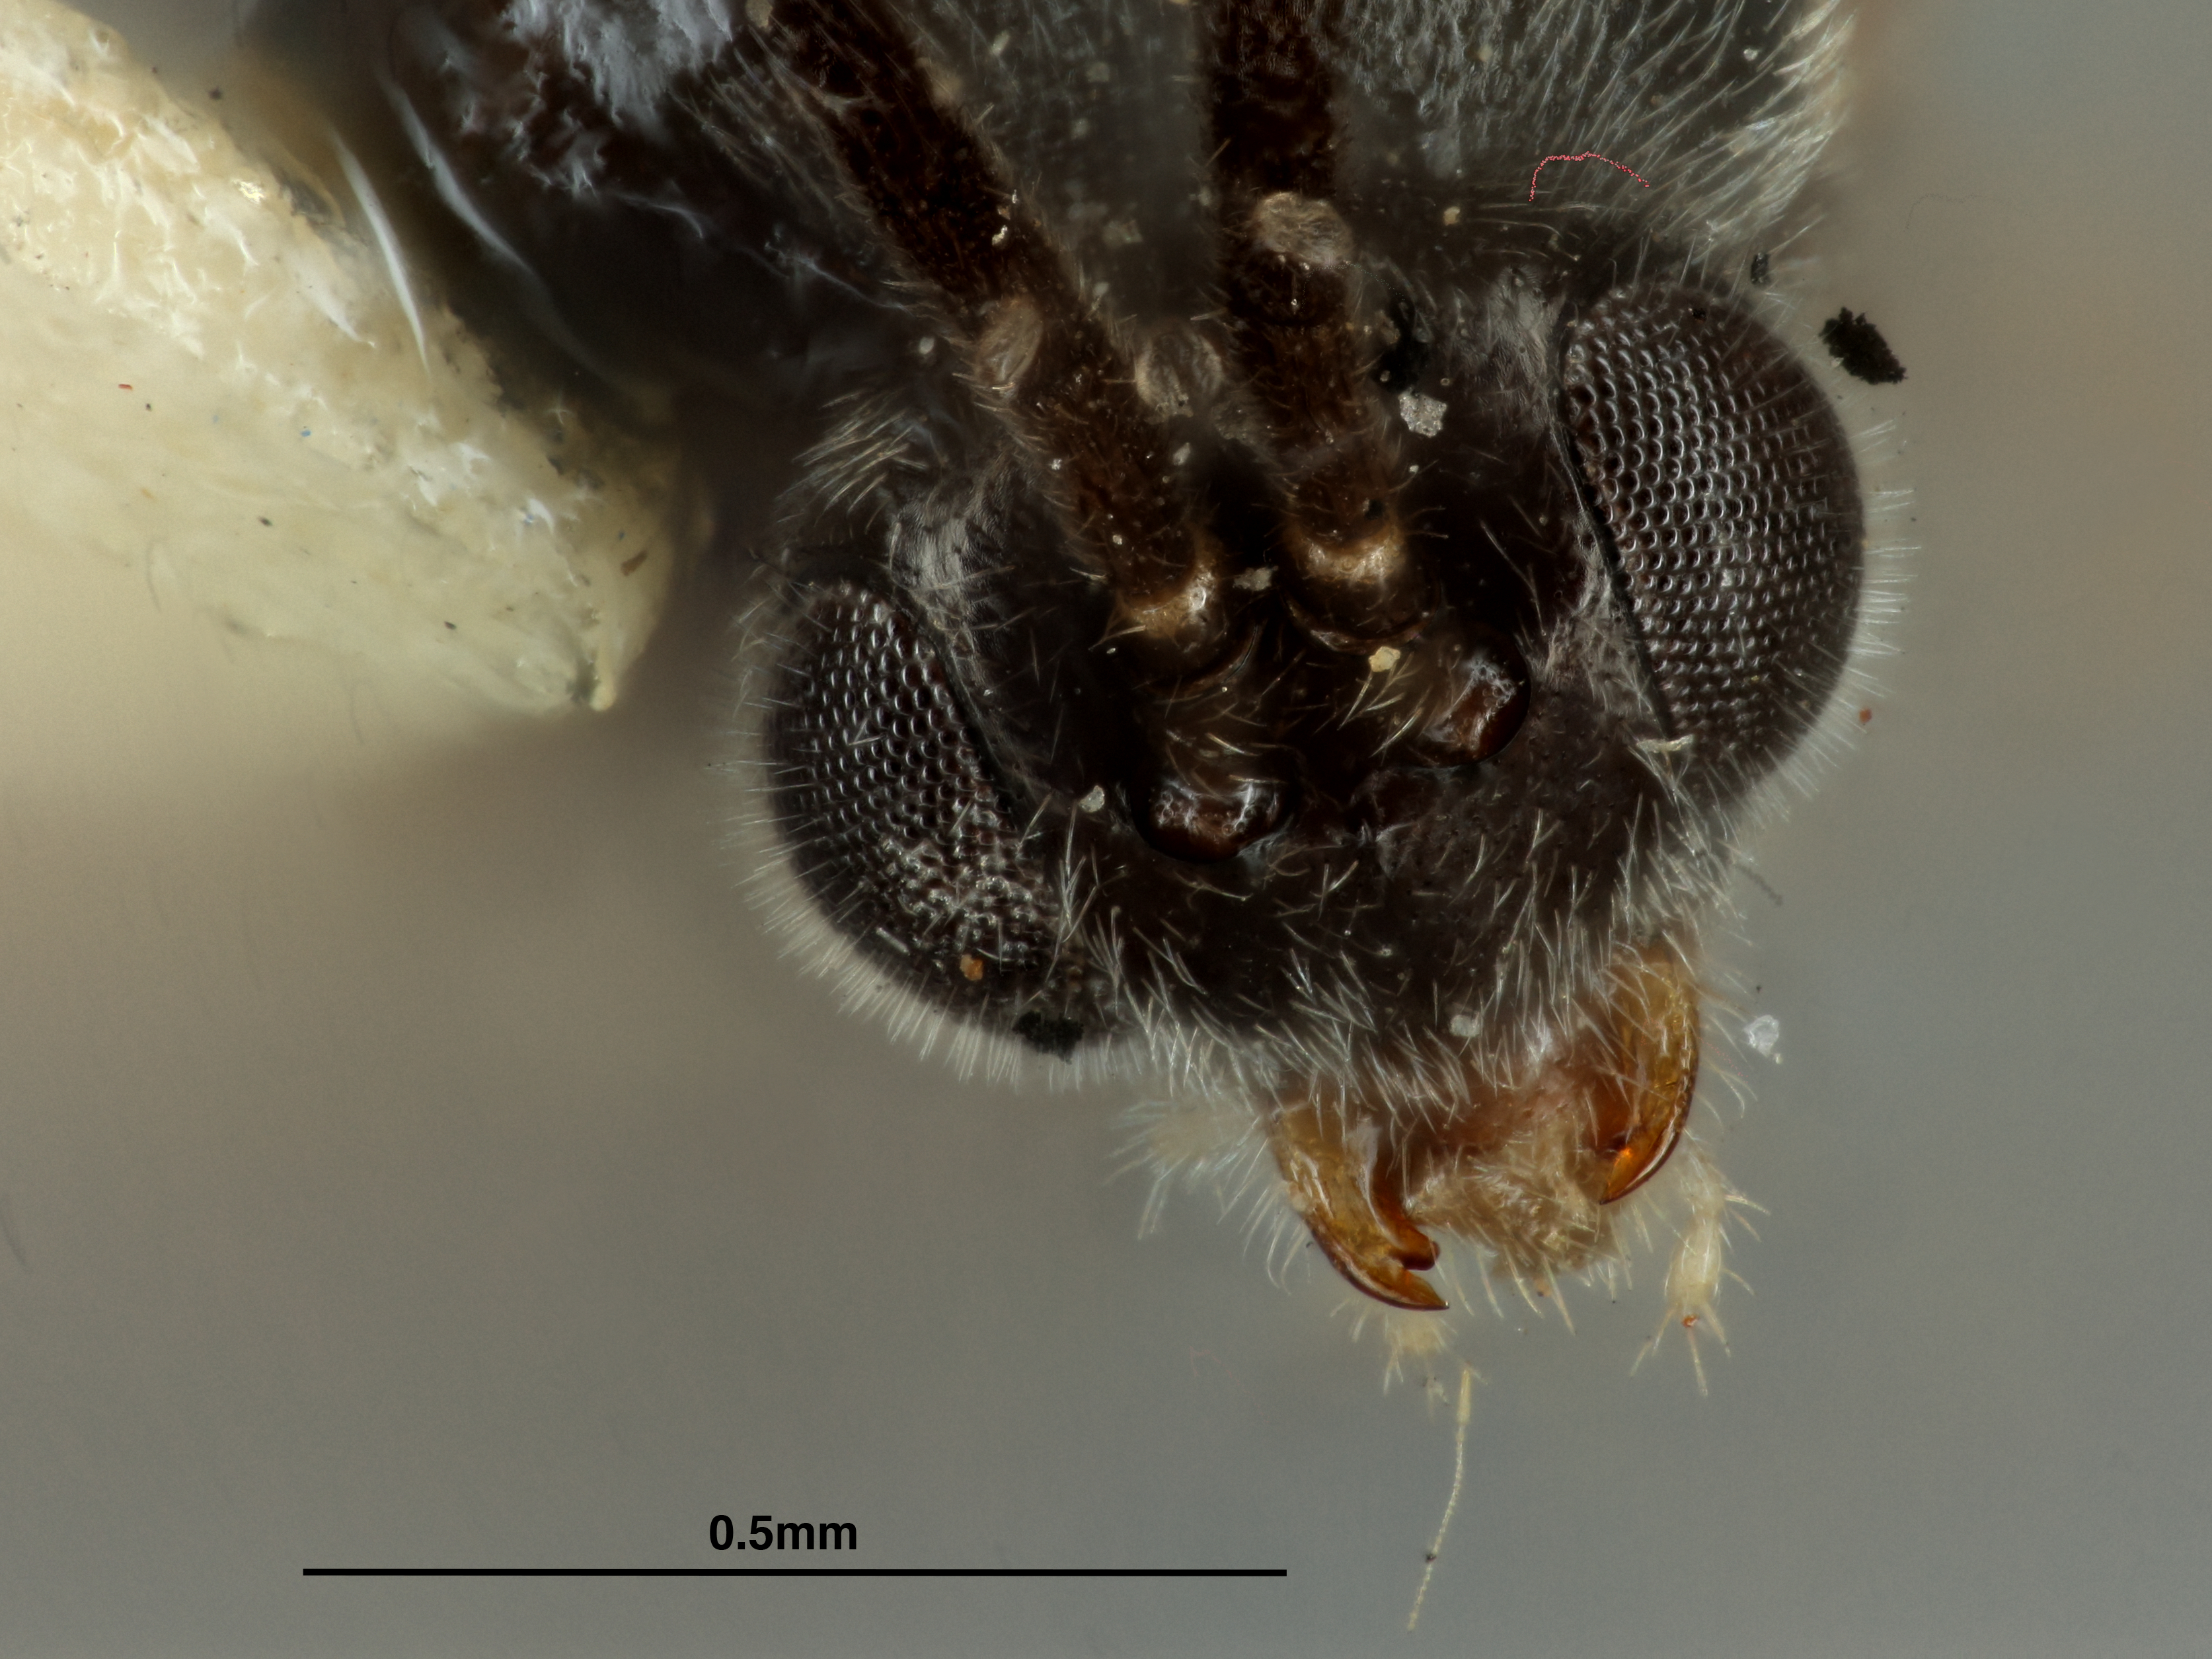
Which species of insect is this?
Urogaster albinervis
